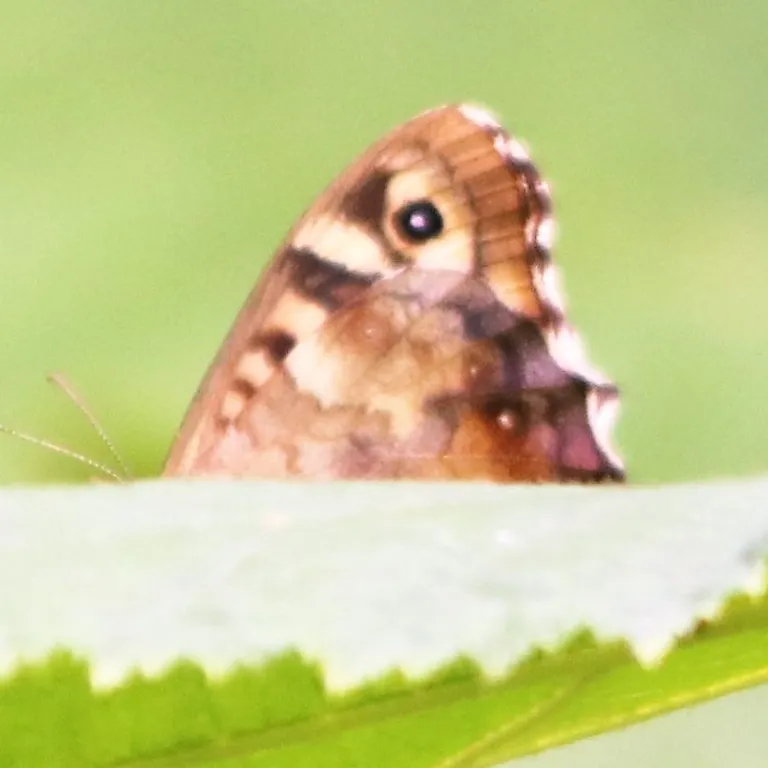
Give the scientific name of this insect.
Pararge aegeria
